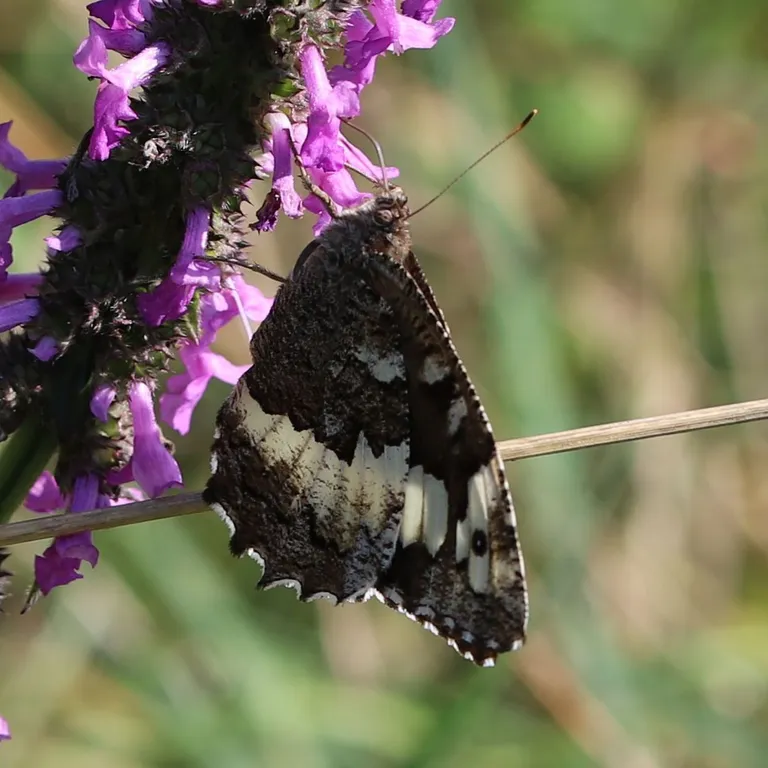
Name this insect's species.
Brintesia circe
